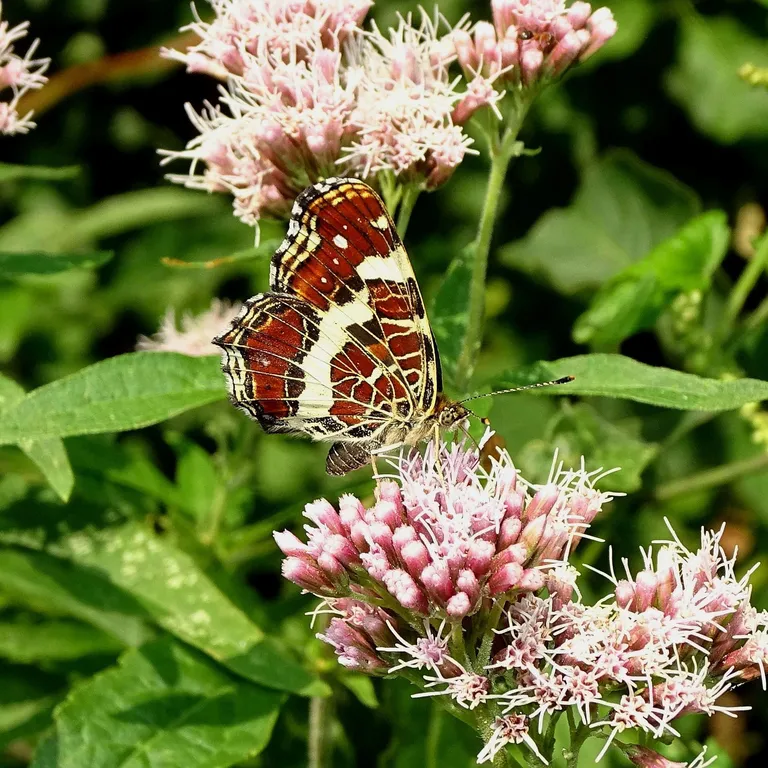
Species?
Araschnia levana
